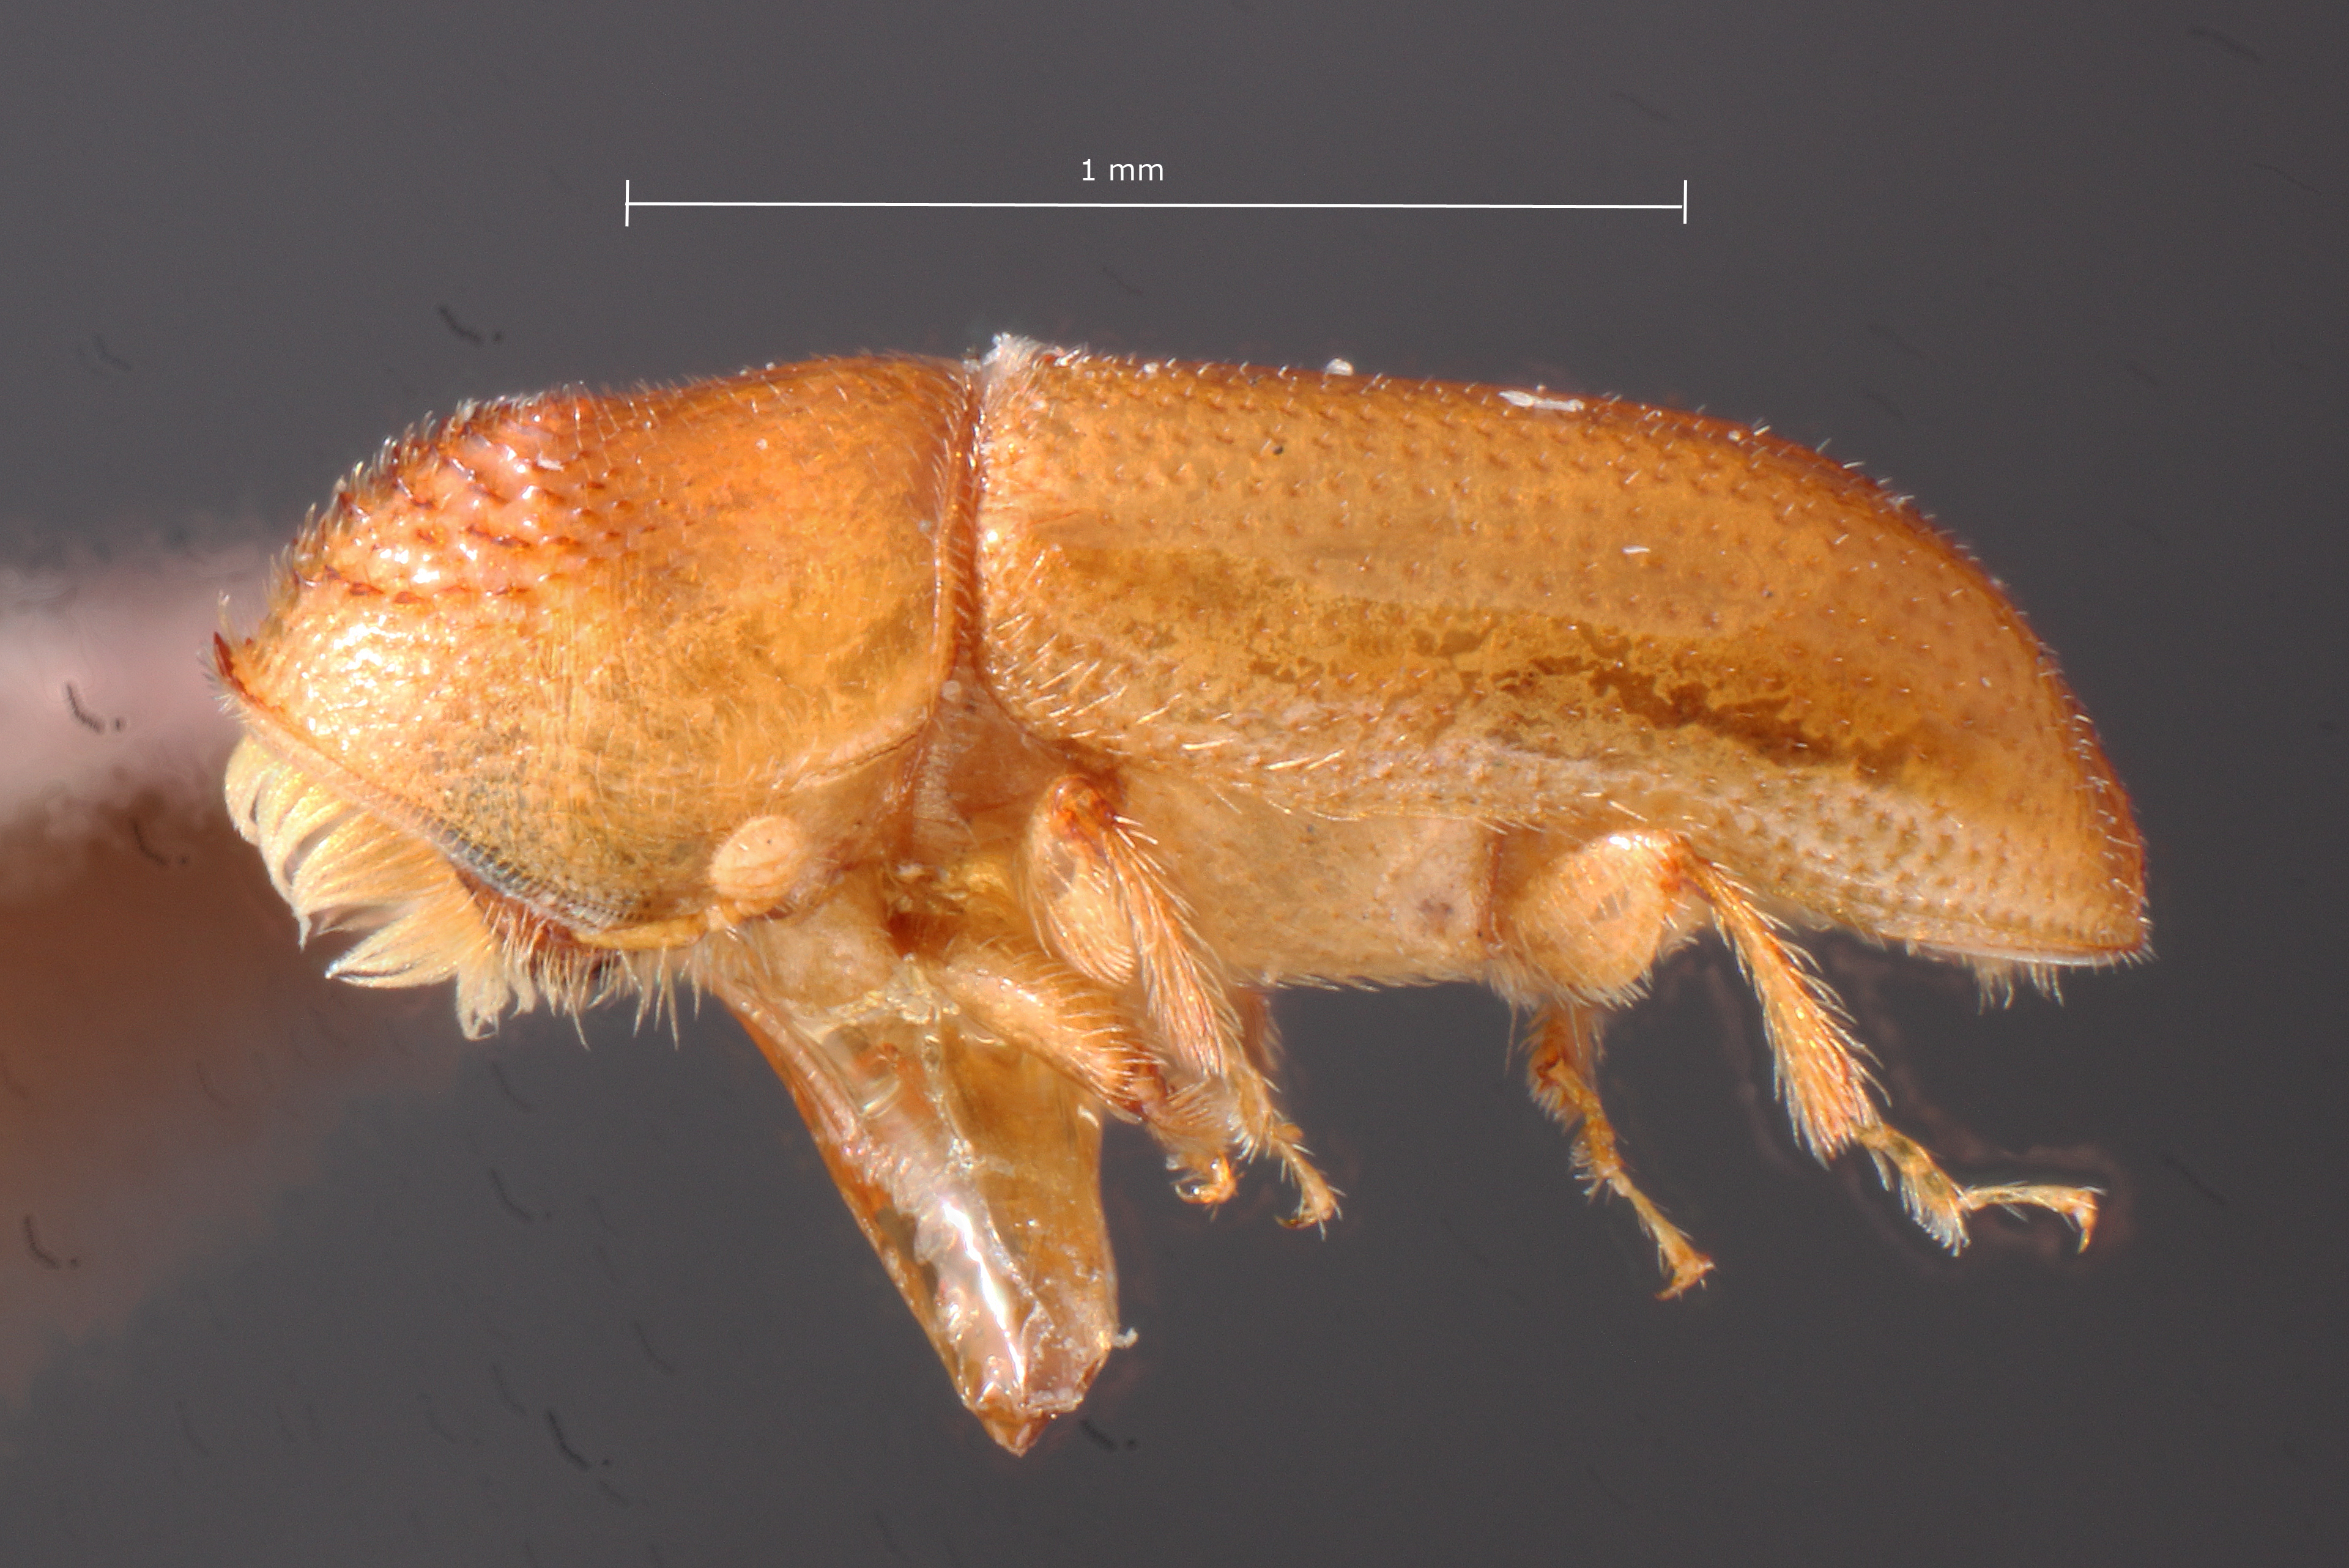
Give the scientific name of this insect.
Pityophthorus novellus
